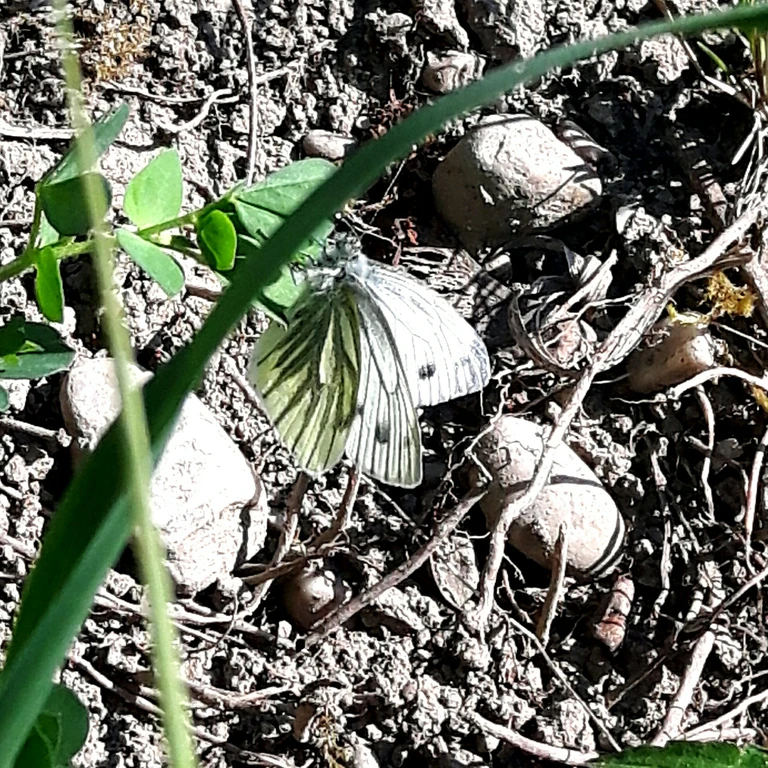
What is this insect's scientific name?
Pieris napi
